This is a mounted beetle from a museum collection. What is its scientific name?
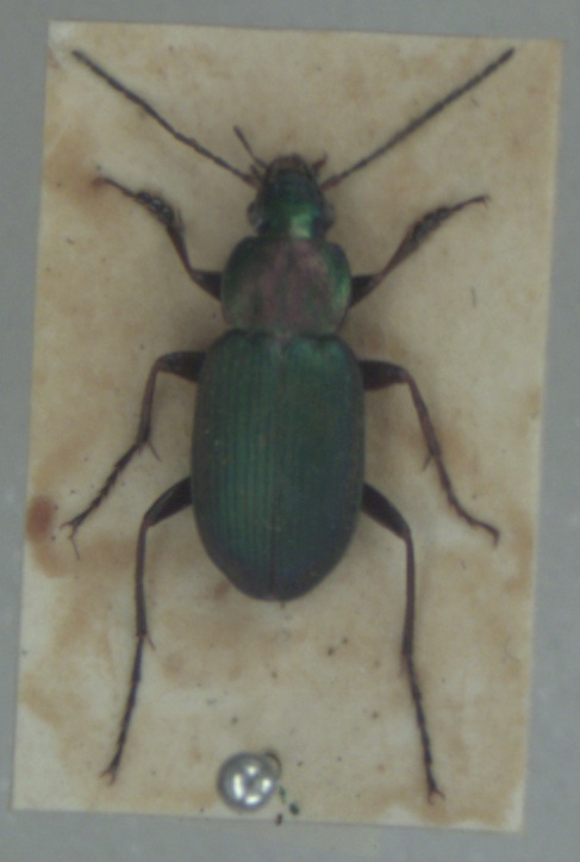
Chlaenius nigricornis
